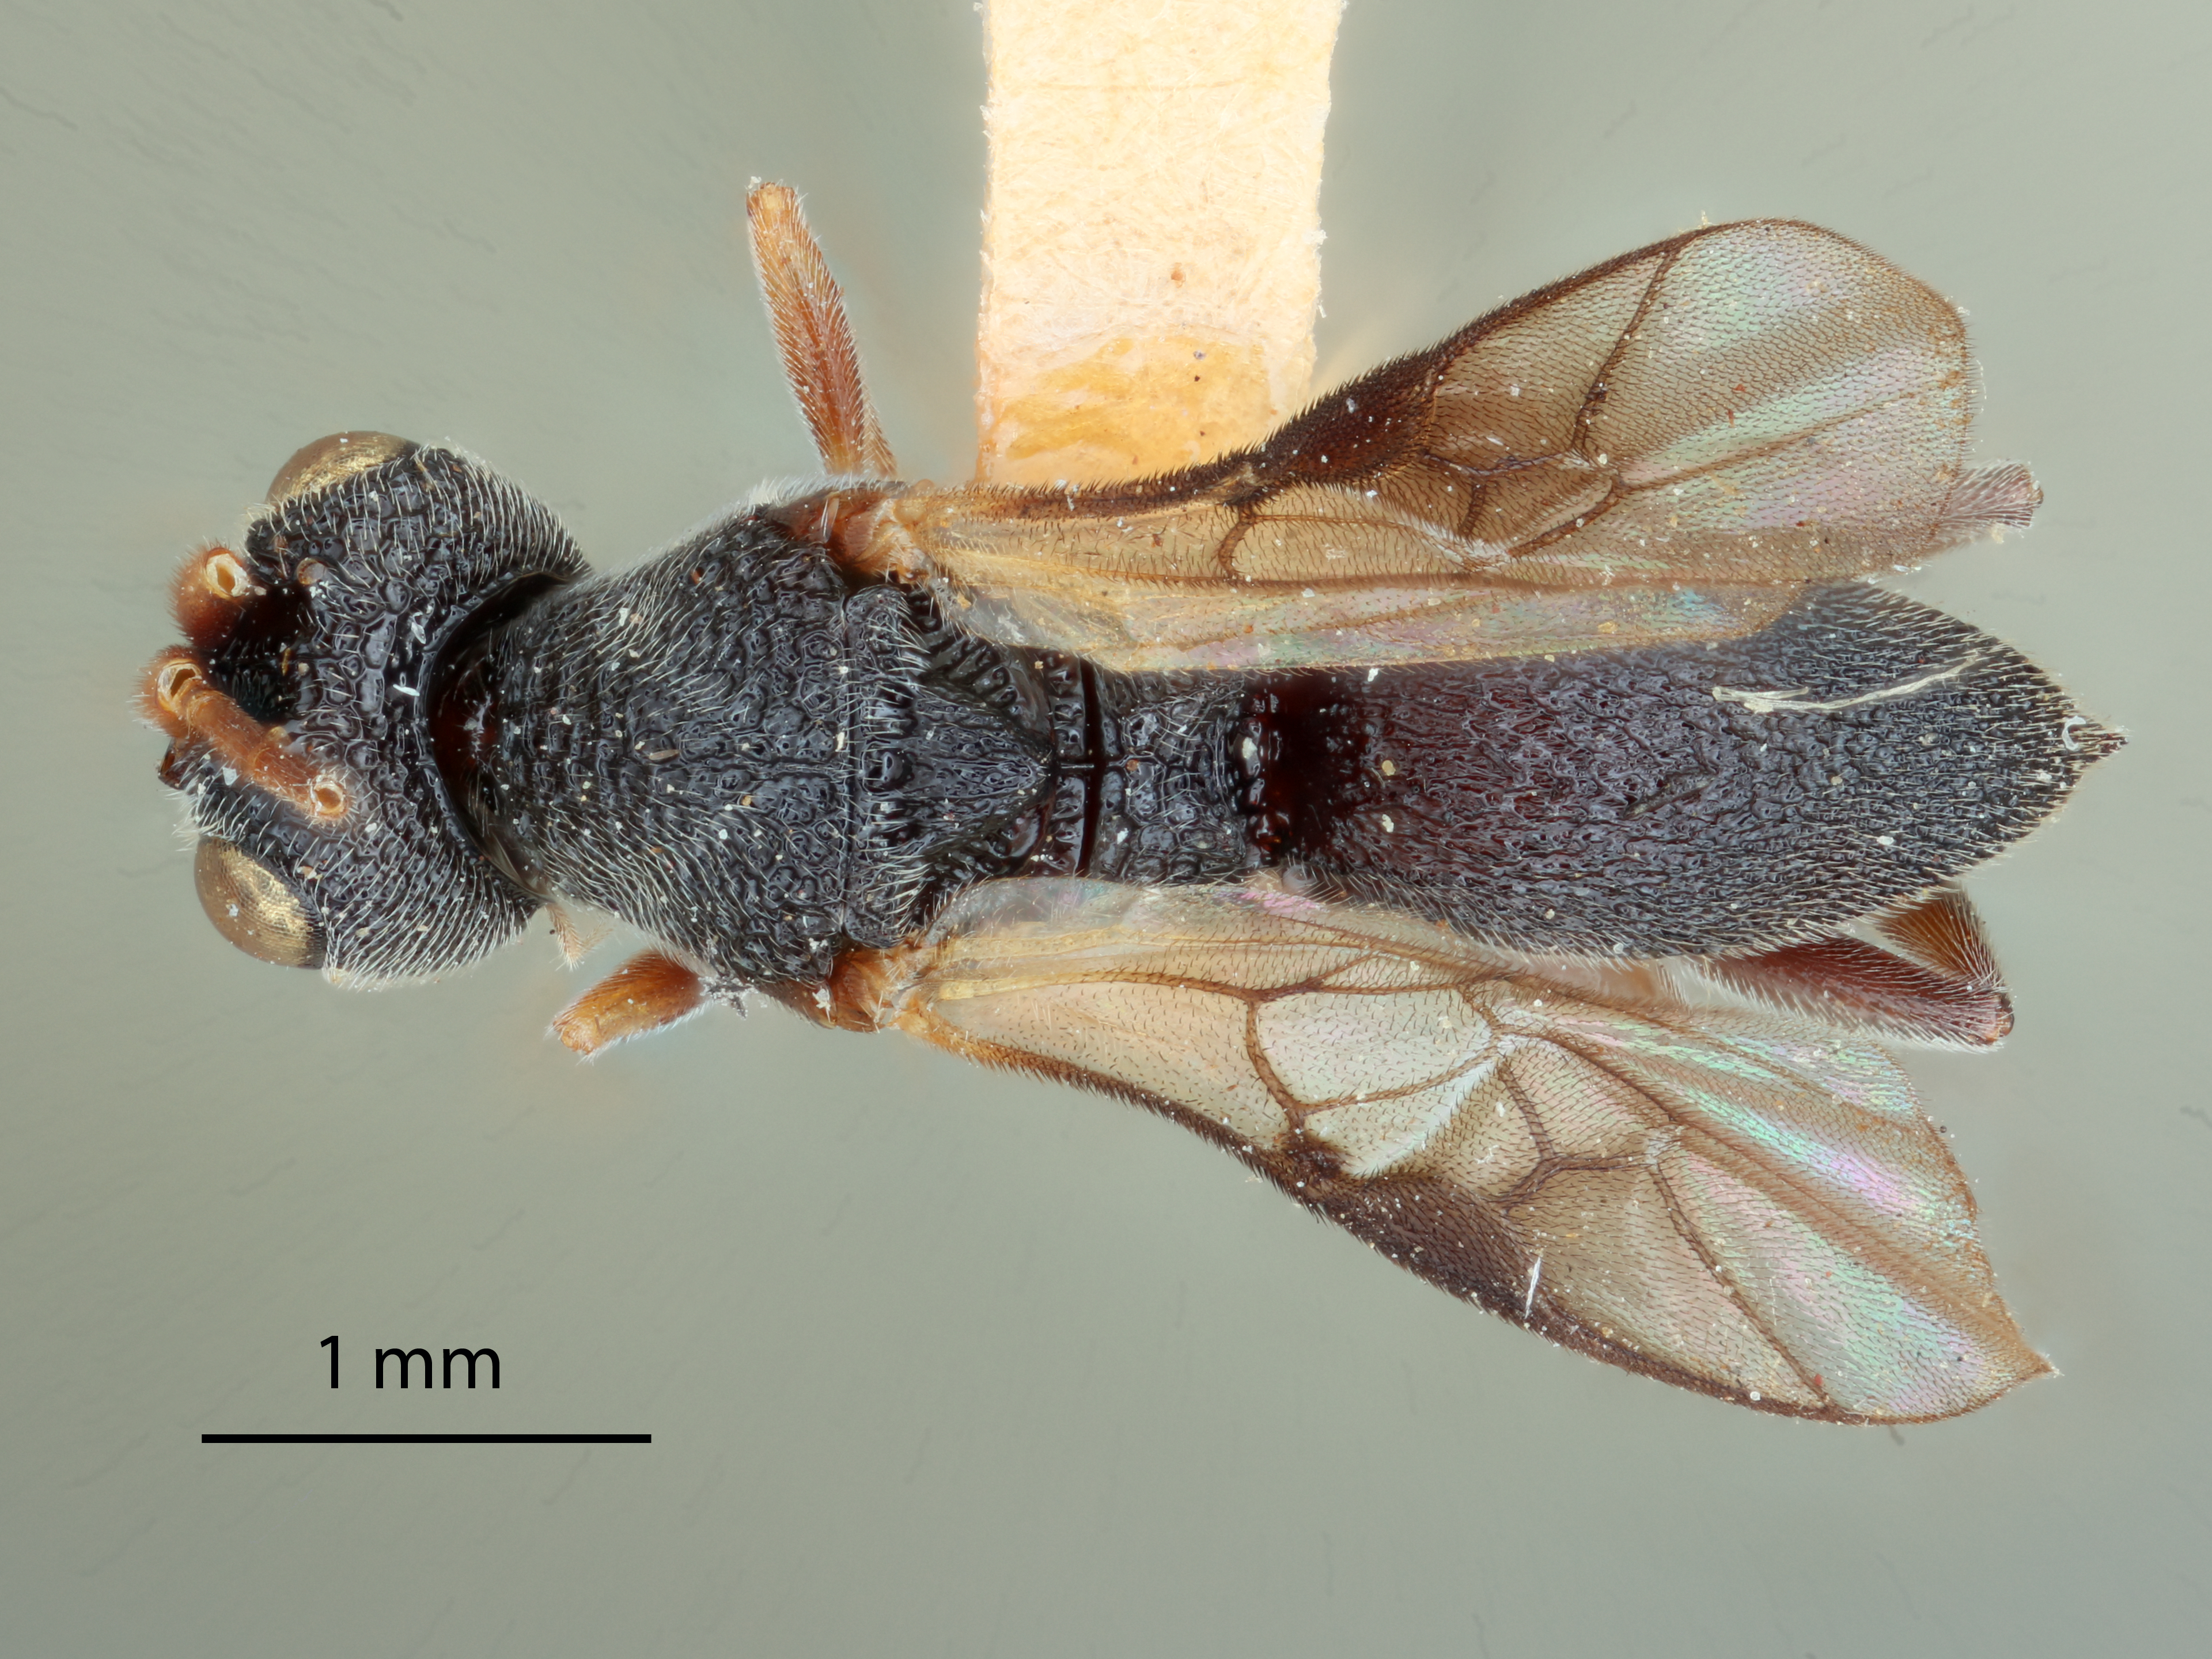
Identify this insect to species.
Cascogaster malayanus
